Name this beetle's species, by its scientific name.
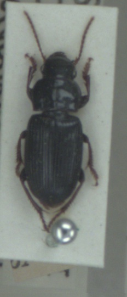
Harpalus attenuatus
